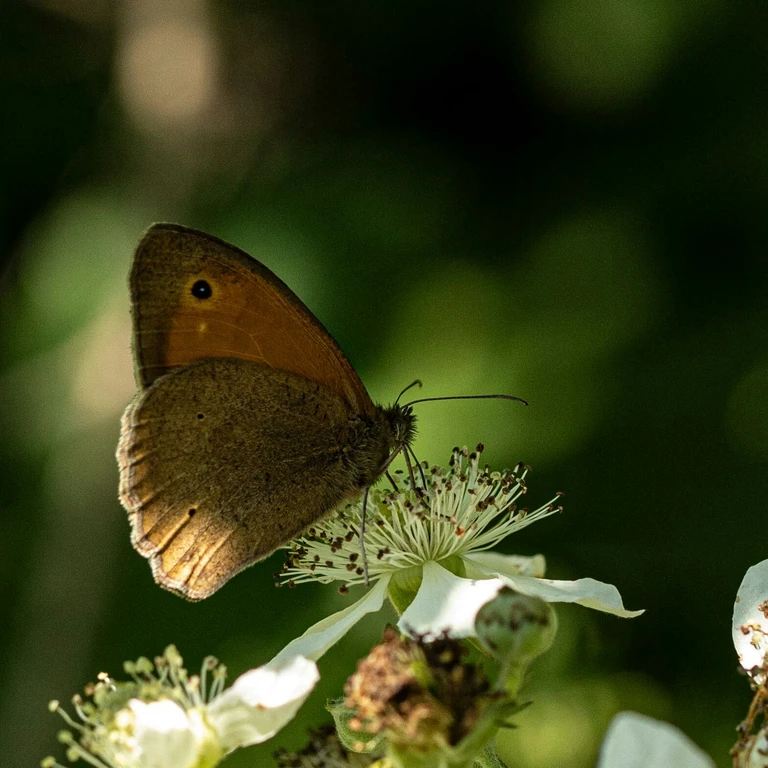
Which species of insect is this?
Maniola jurtina
